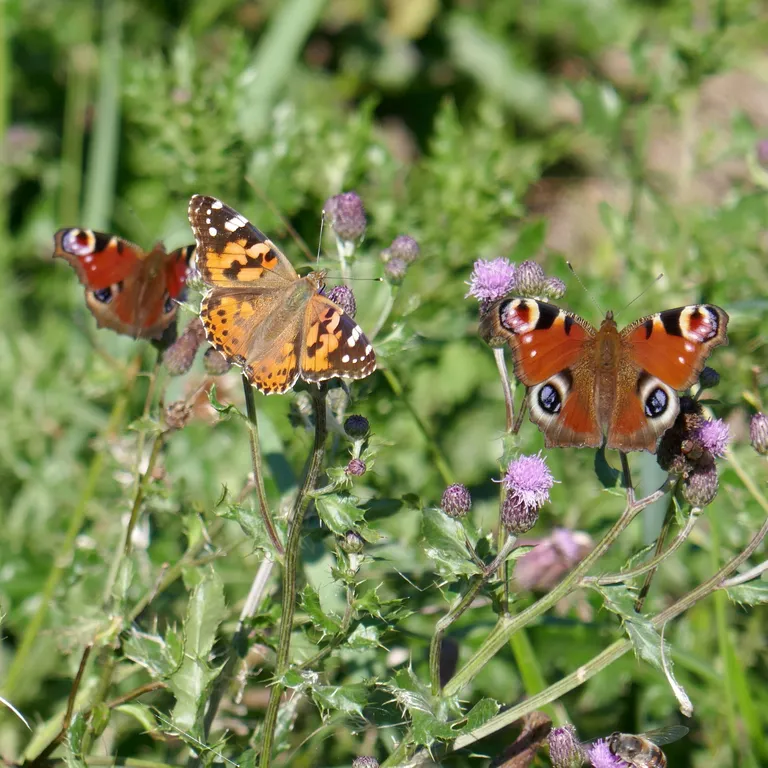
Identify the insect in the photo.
Vanessa cardui
